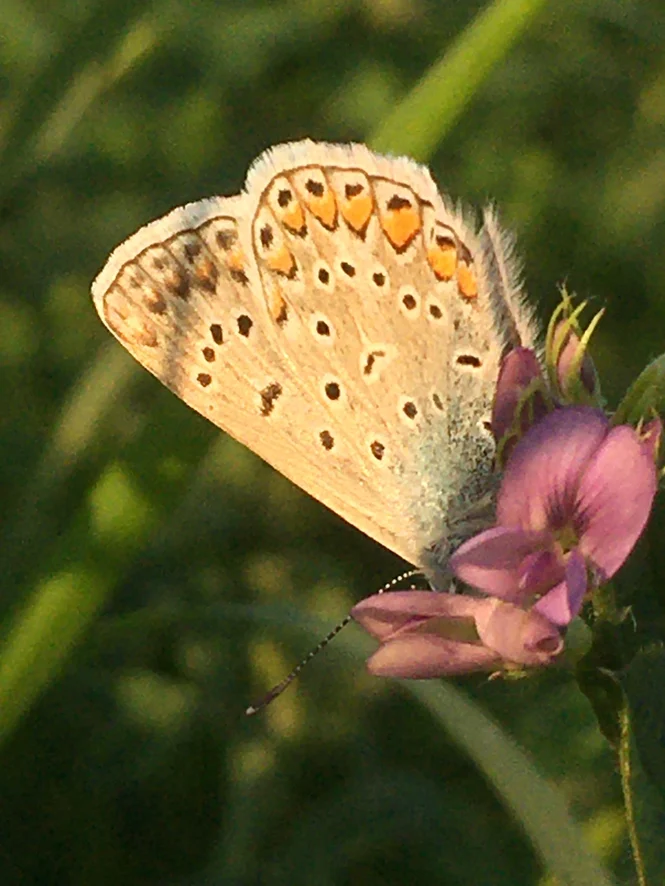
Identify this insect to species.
Polyommatus icarus
